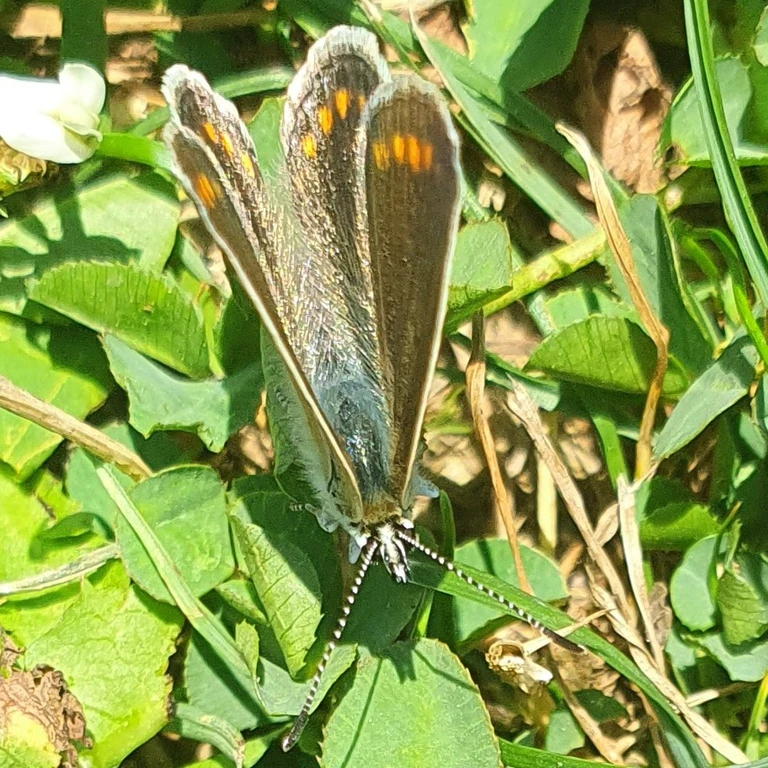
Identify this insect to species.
Polyommatus icarus
